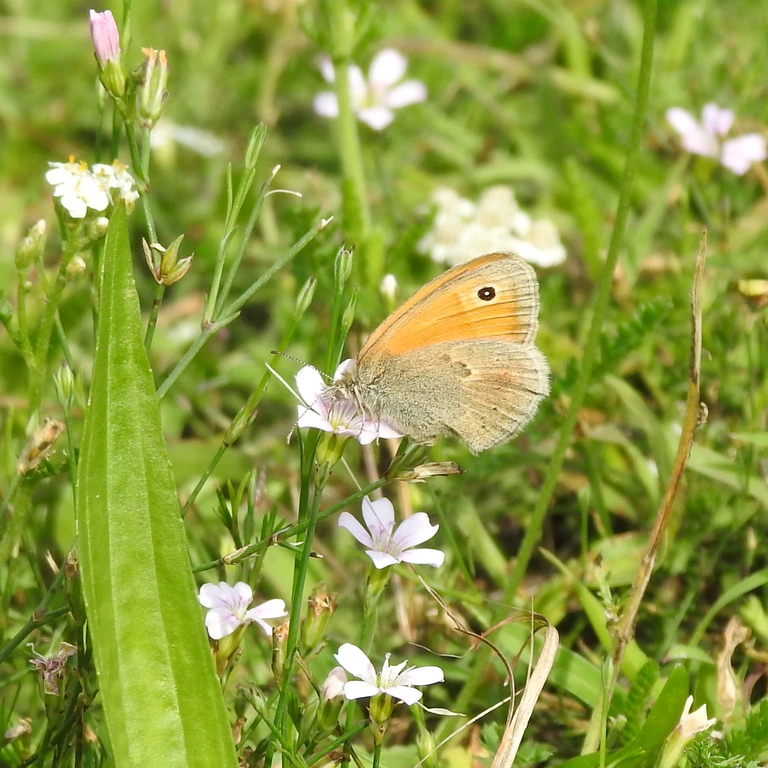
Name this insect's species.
Coenonympha pamphilus
